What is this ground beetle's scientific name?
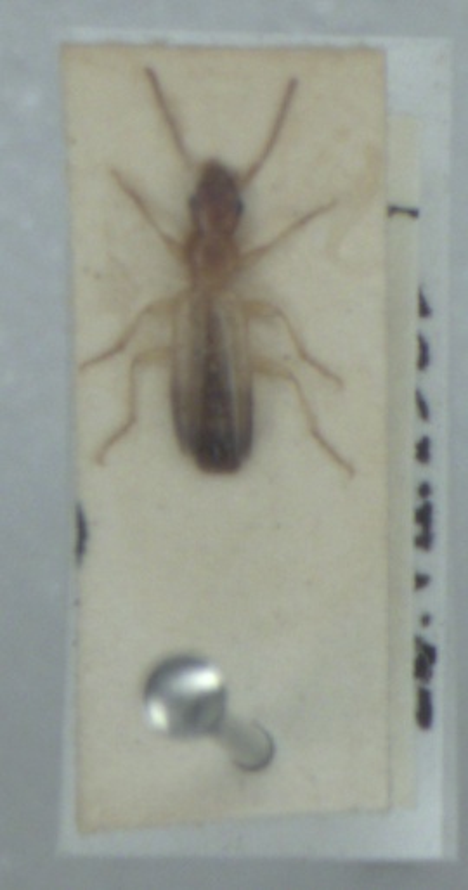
Paradromius linearis
